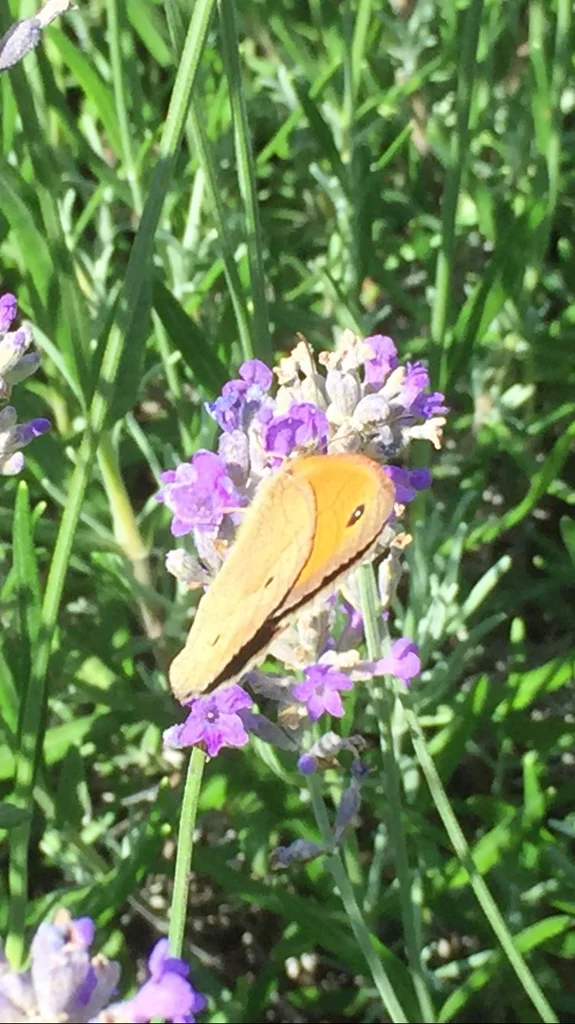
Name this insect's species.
Maniola jurtina
